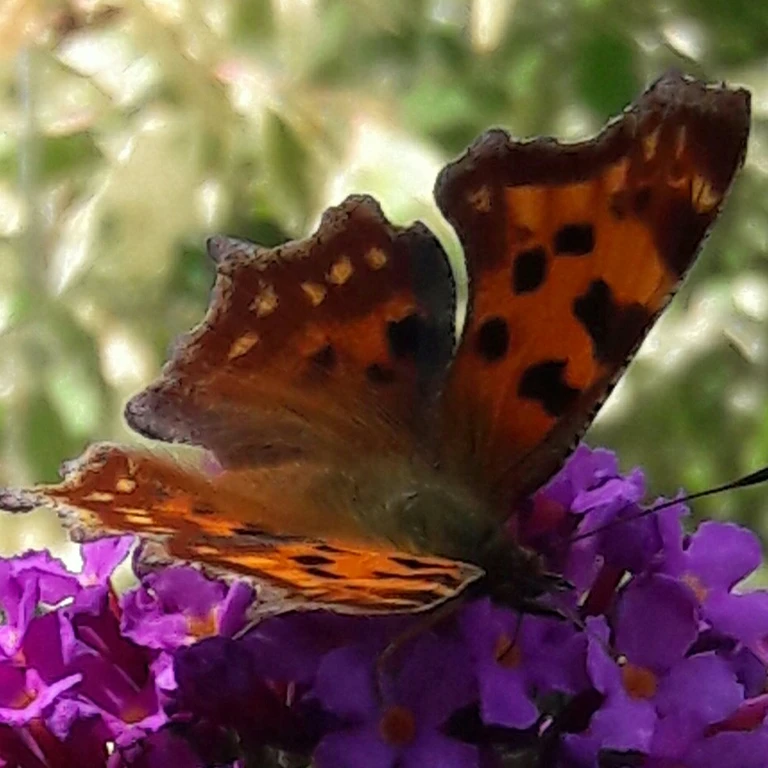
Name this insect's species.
Polygonia c-album
